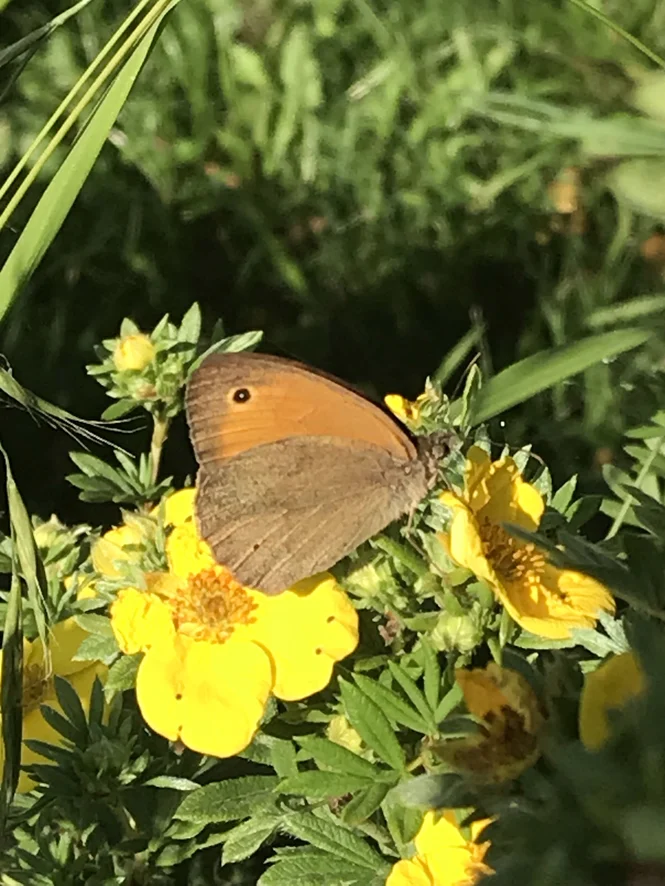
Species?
Maniola jurtina
